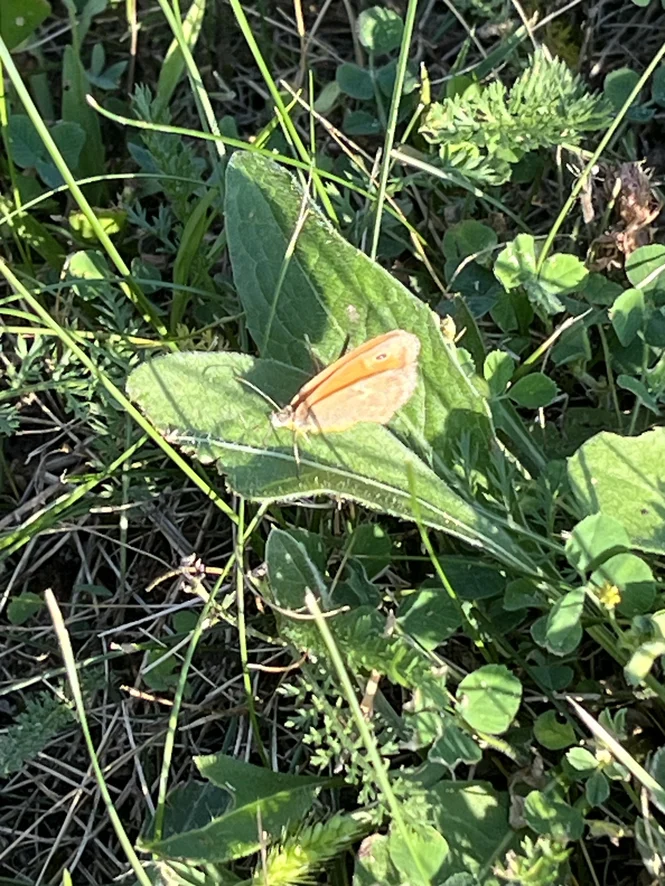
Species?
Coenonympha pamphilus
